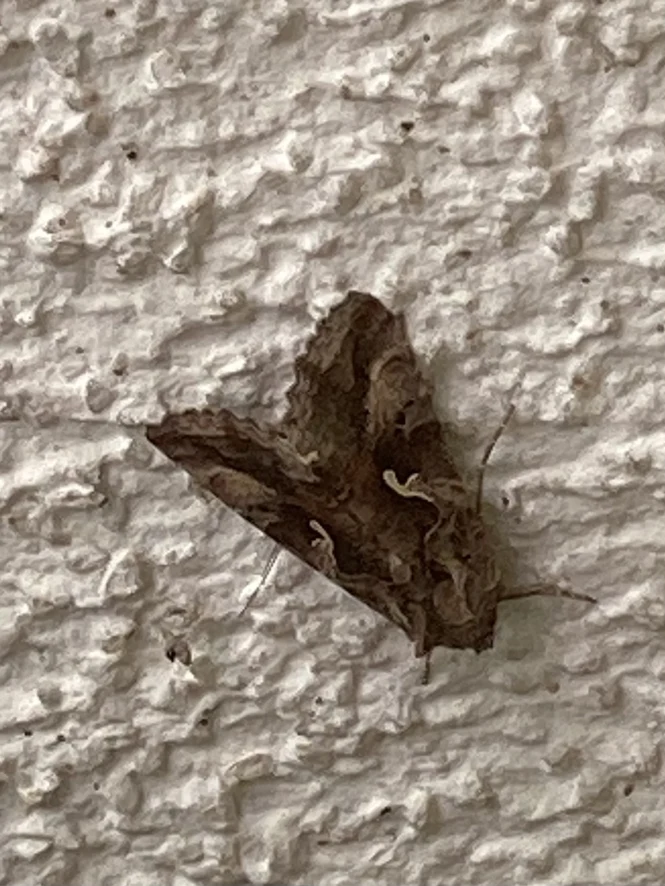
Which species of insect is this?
Autographa gamma
